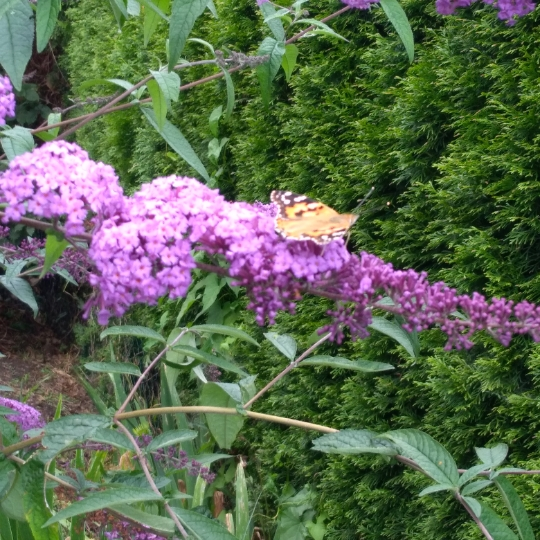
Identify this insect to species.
Vanessa cardui
